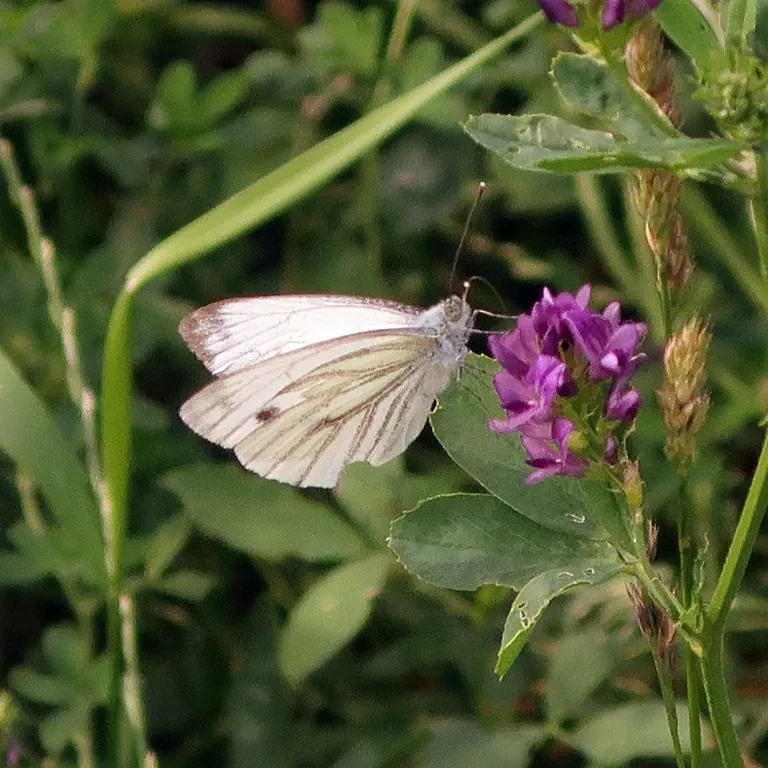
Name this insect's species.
Pieris napi
